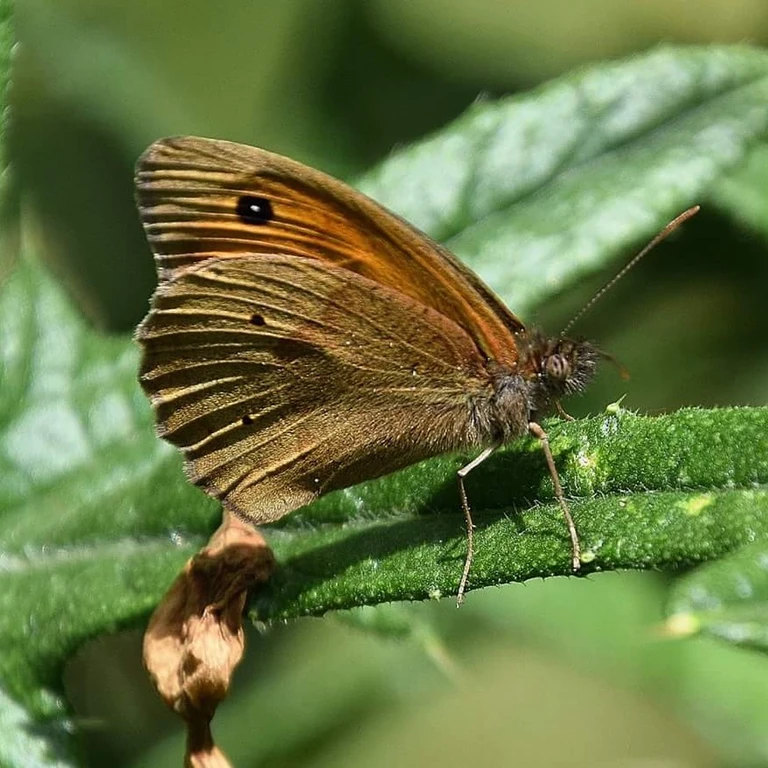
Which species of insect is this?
Maniola jurtina
